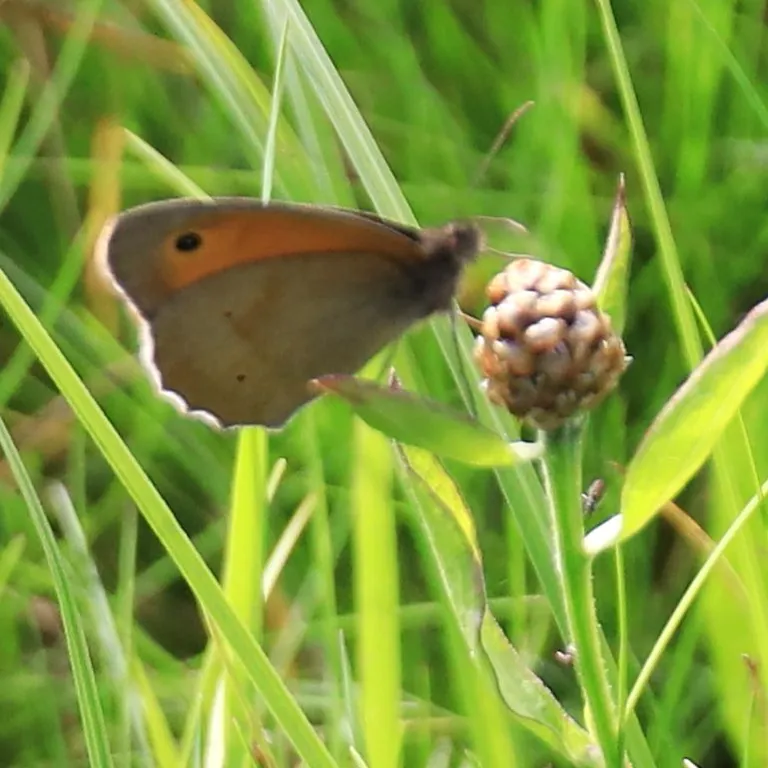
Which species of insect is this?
Maniola jurtina
